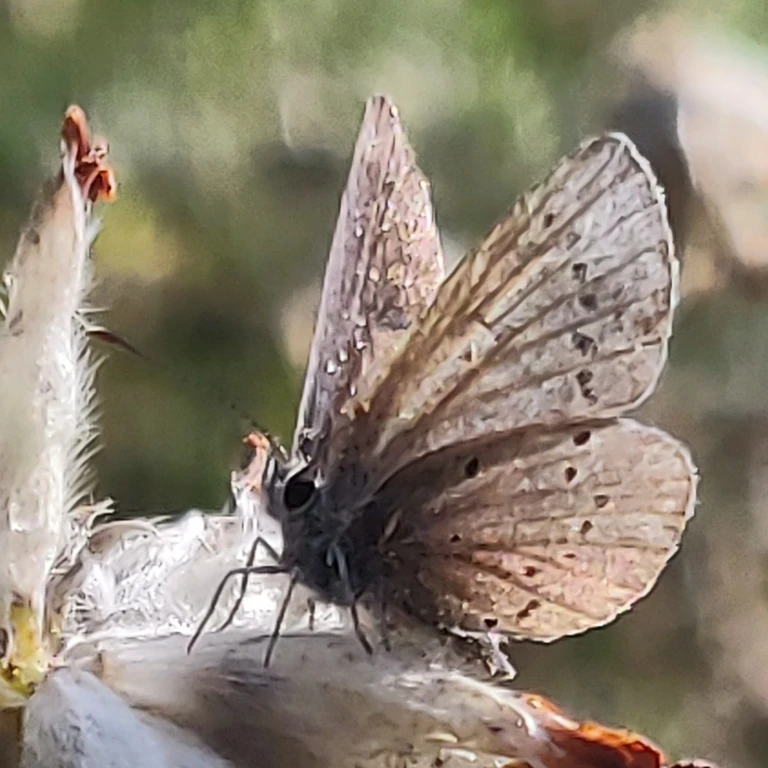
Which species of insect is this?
Cupido minimus
